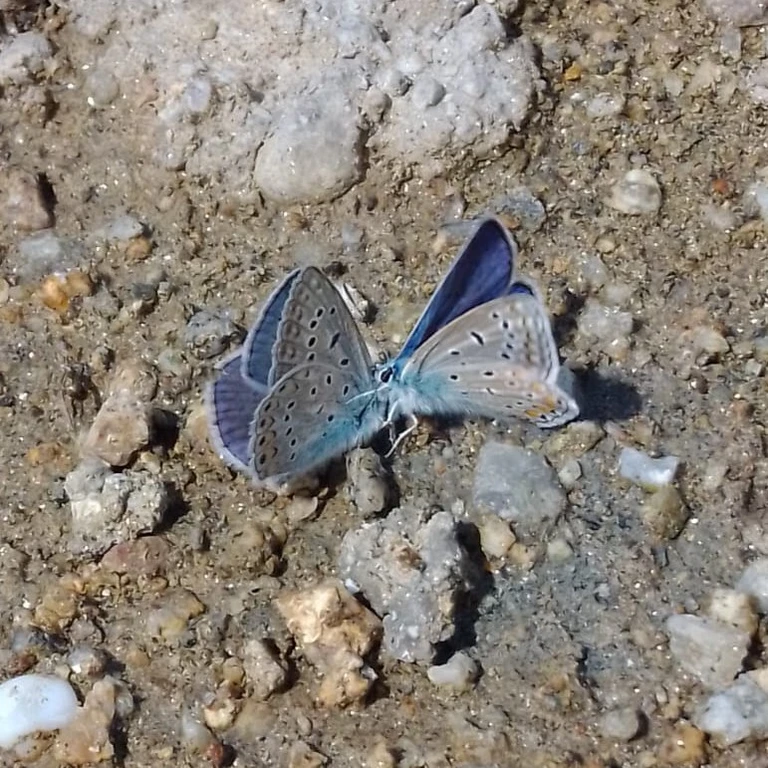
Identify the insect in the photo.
Polyommatus icarus
